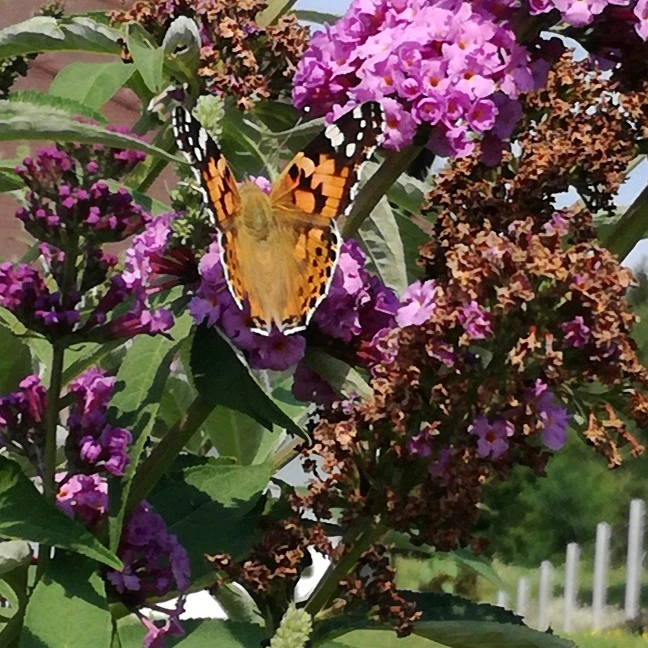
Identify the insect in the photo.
Vanessa cardui
